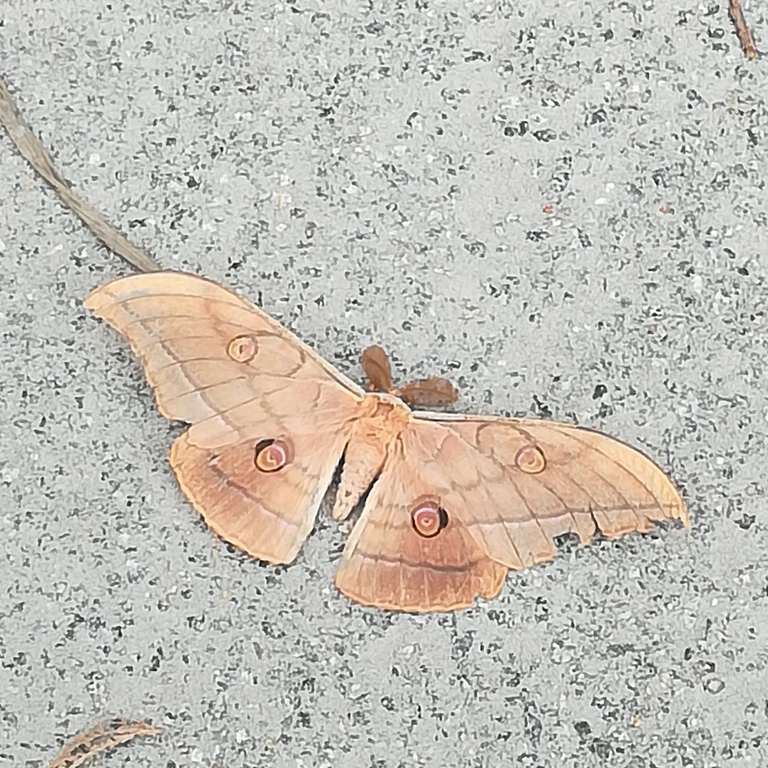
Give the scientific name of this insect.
Antheraea yamamai
